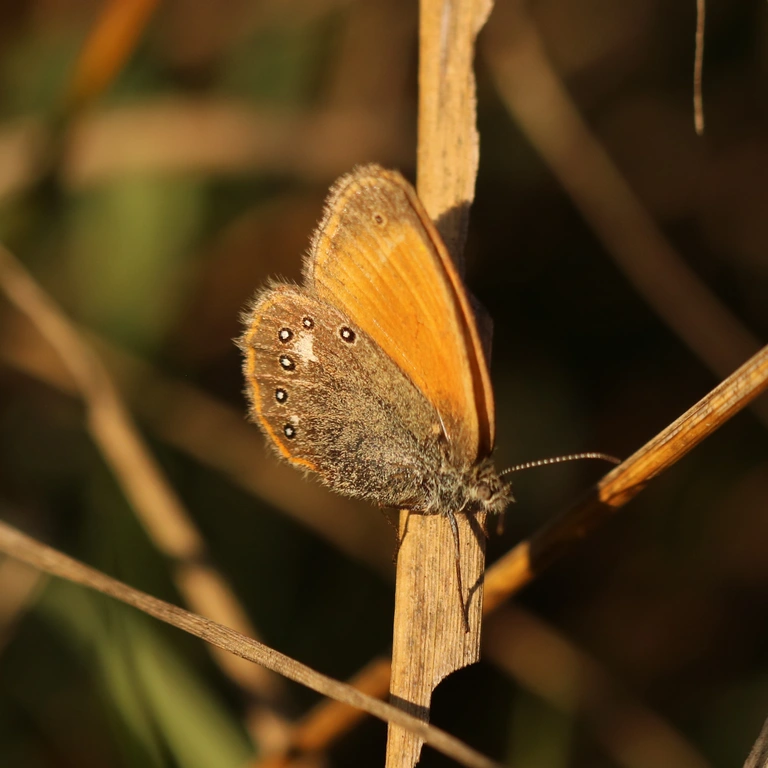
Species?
Coenonympha glycerion (also Coenonympha iphis)
